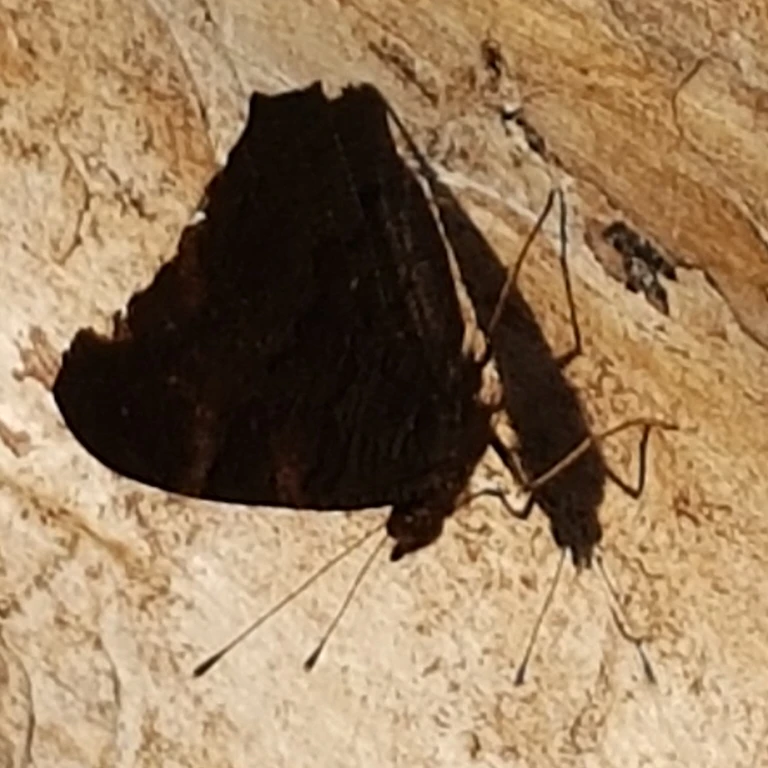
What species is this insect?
Aglais io
